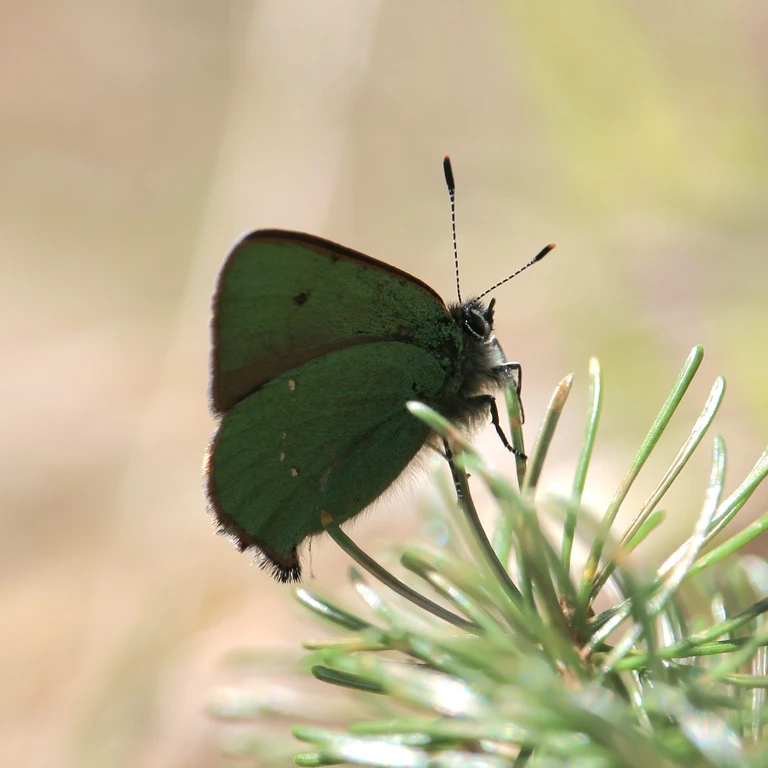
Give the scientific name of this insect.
Callophrys rubi
